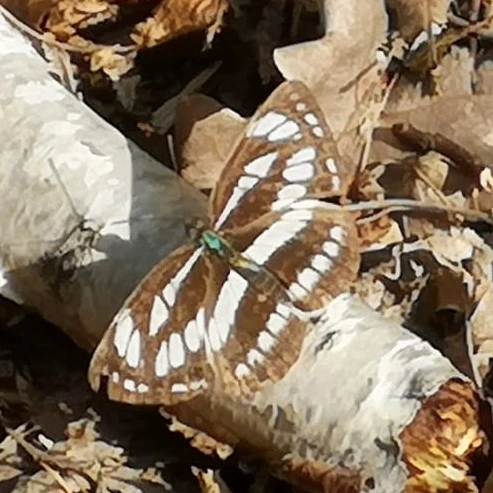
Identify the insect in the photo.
Neptis sappho
